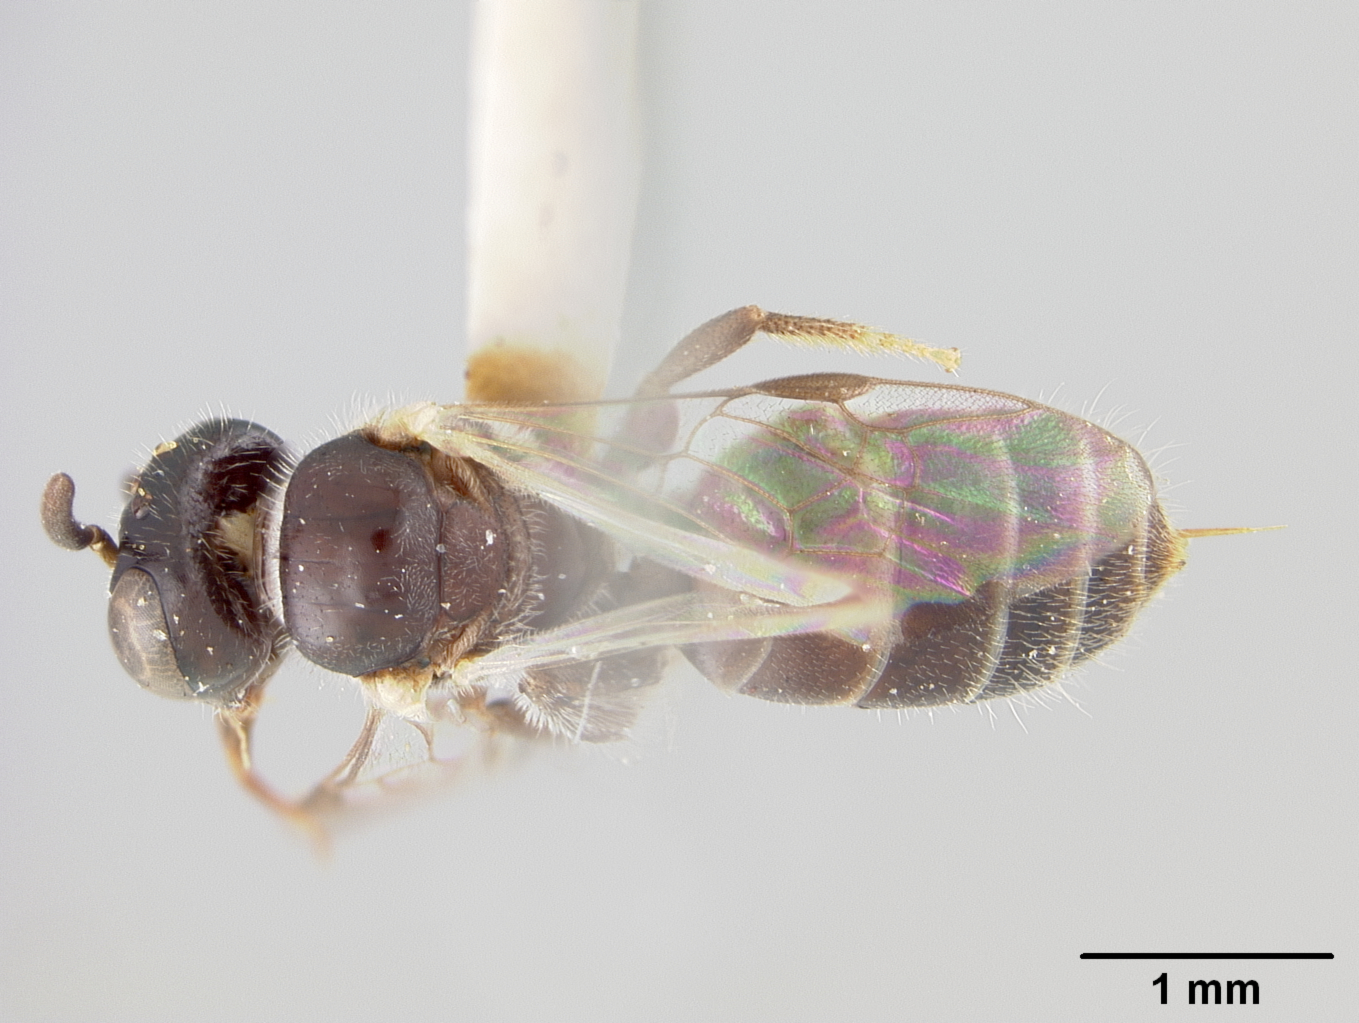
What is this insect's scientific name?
Allodape hewitti
